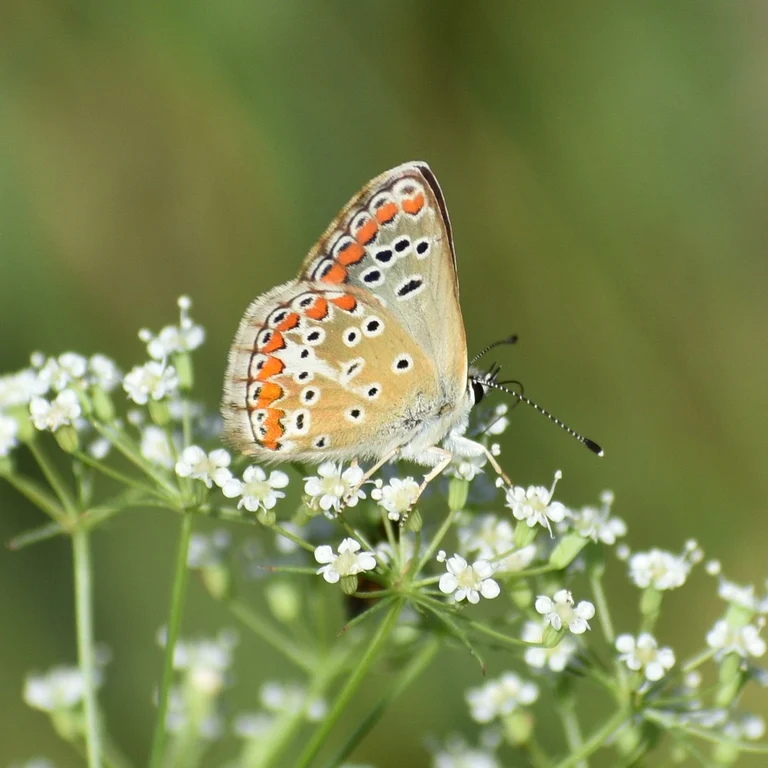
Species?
Aricia agestis/artaxerxes
